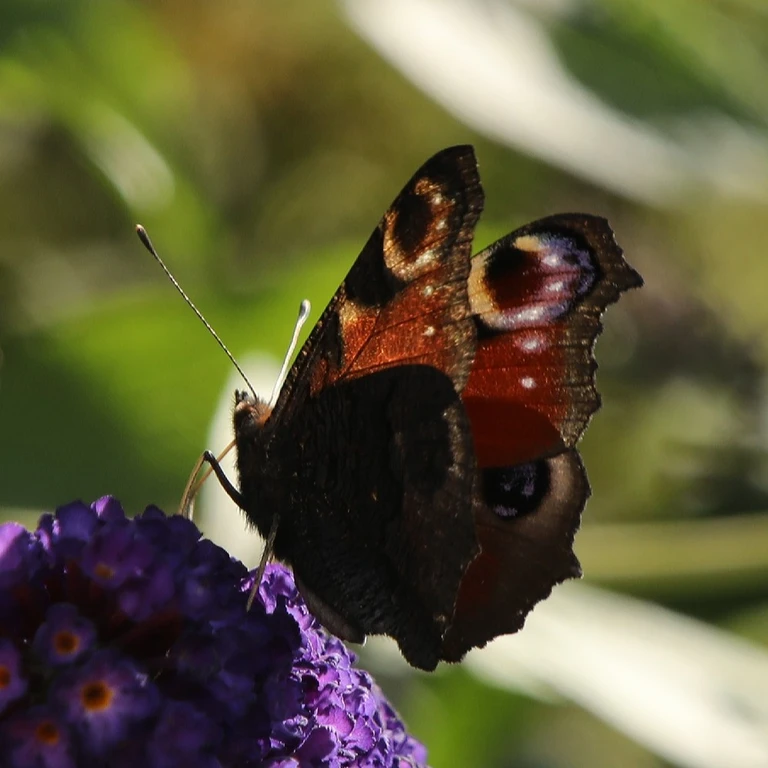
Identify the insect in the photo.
Aglais io
